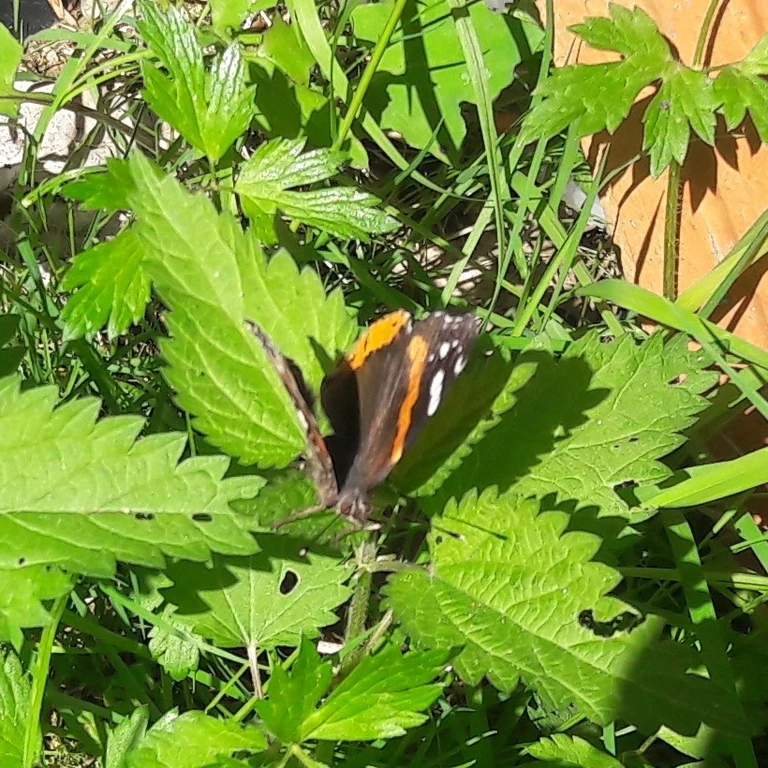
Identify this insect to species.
Vanessa atalanta
